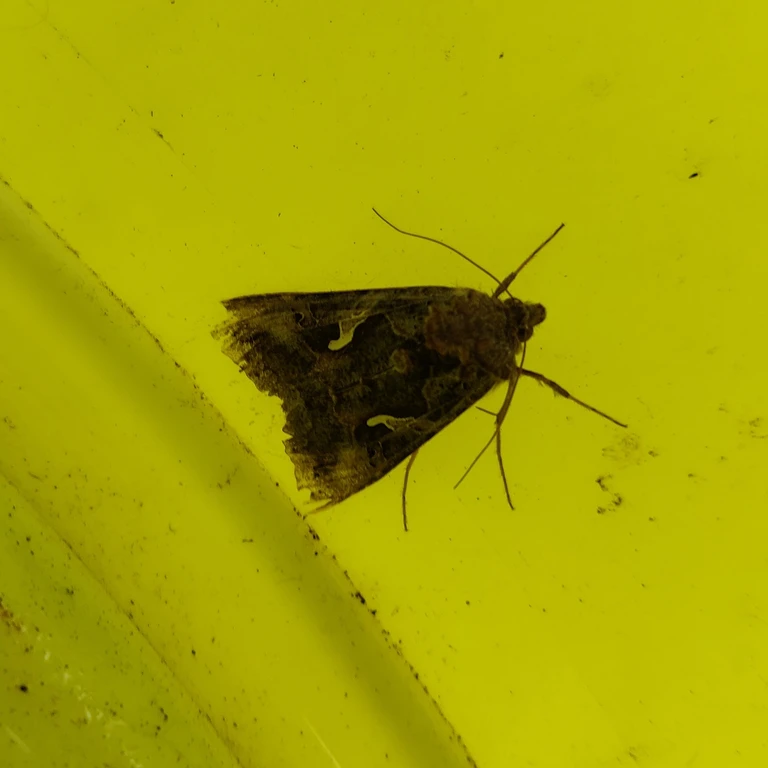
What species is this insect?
Autographa gamma
